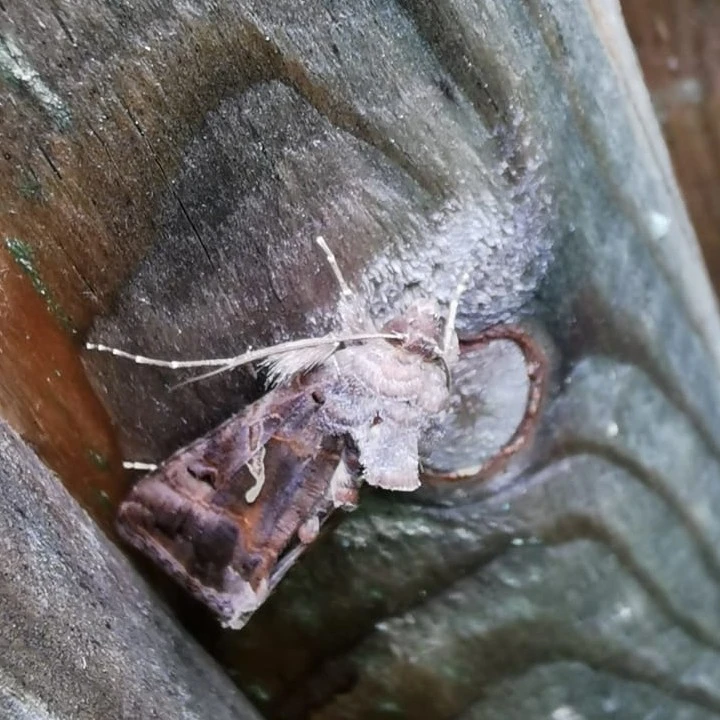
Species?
Autographa gamma
